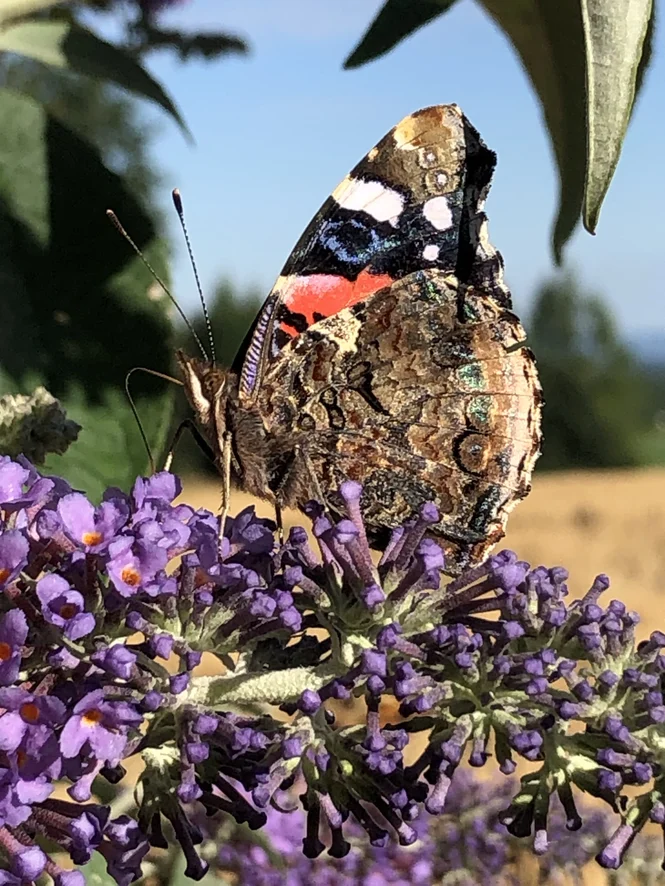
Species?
Vanessa atalanta
